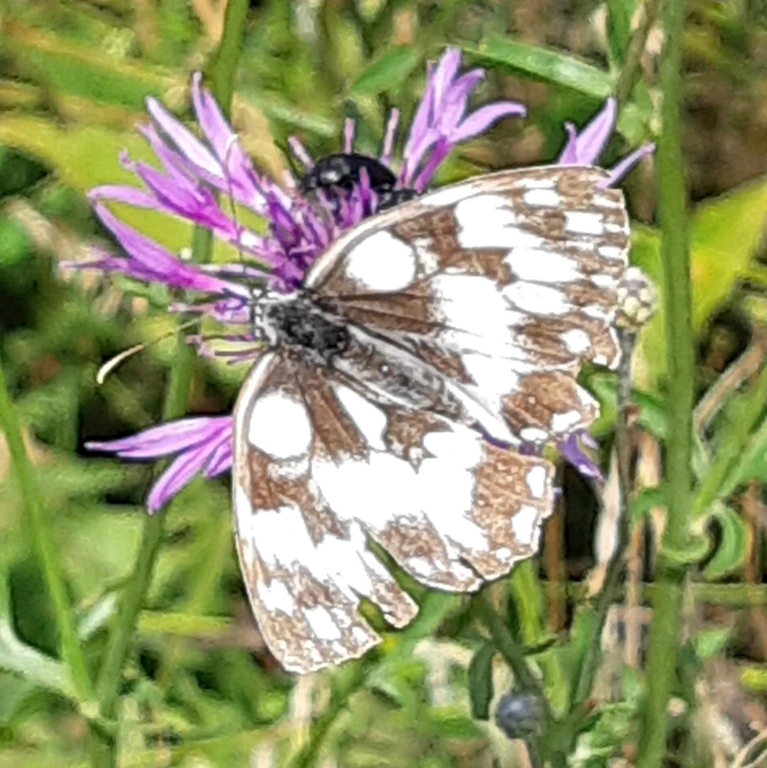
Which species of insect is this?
Melanargia galathea
